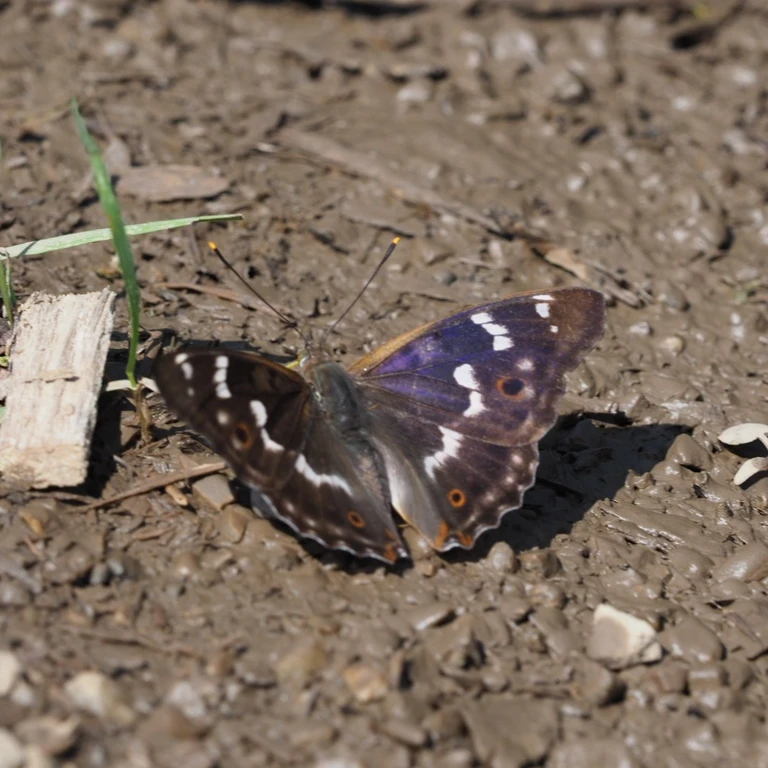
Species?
Apatura ilia
